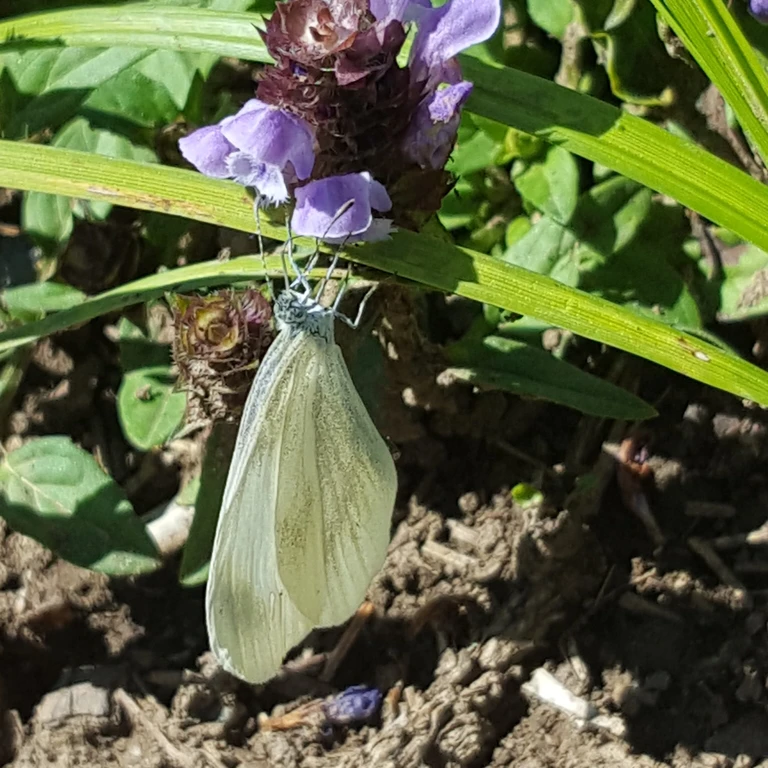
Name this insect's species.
Leptidea sinapis/juvernica
